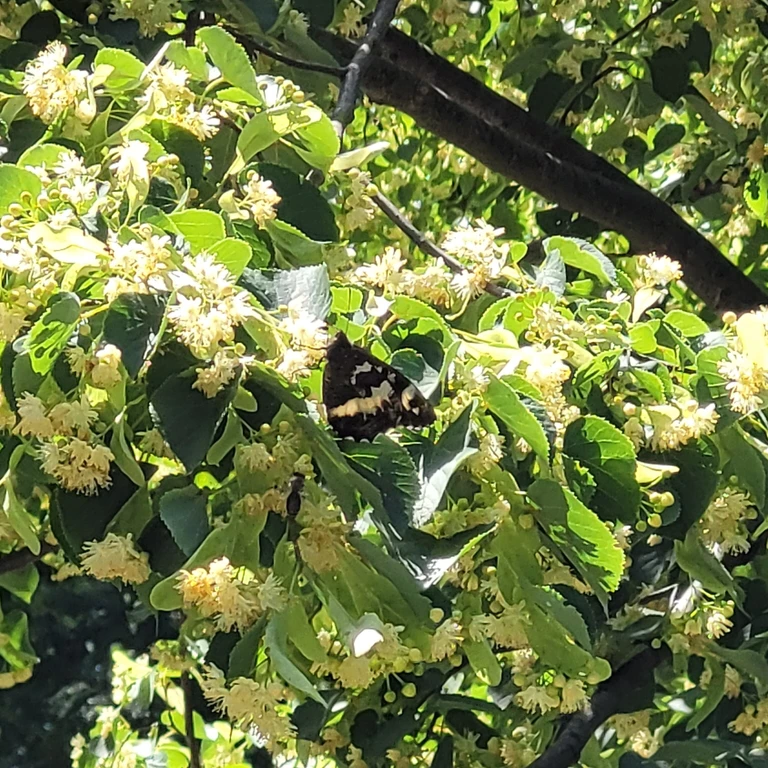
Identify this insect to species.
Brintesia circe
